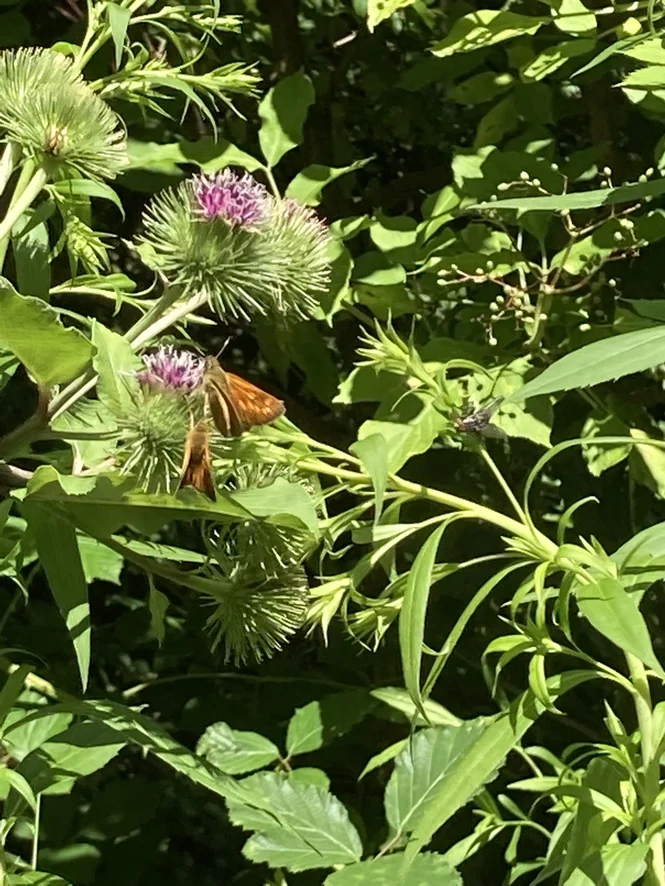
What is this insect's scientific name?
Ochlodes sylvanus (also Ochlodes venata)
